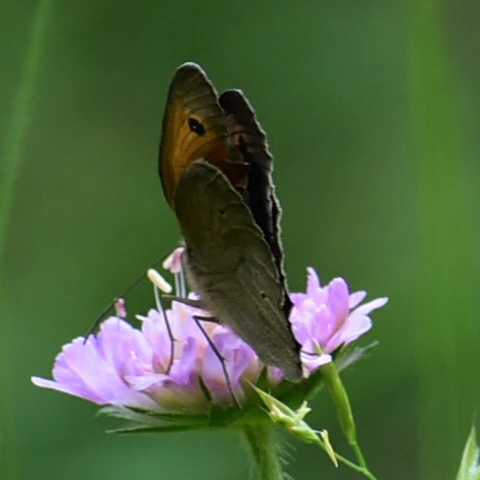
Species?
Maniola jurtina
